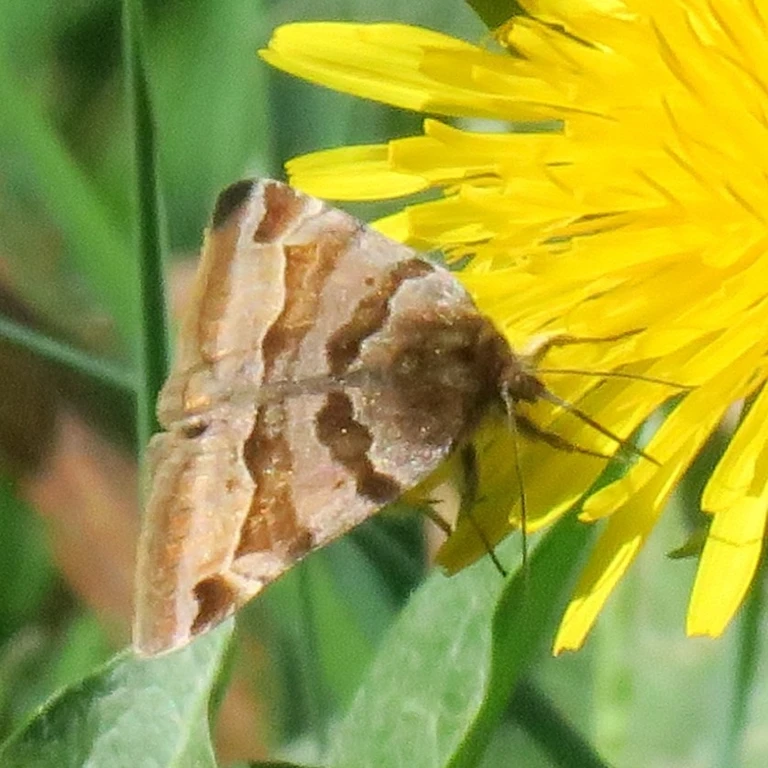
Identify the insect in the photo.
Euclidia glyphica
